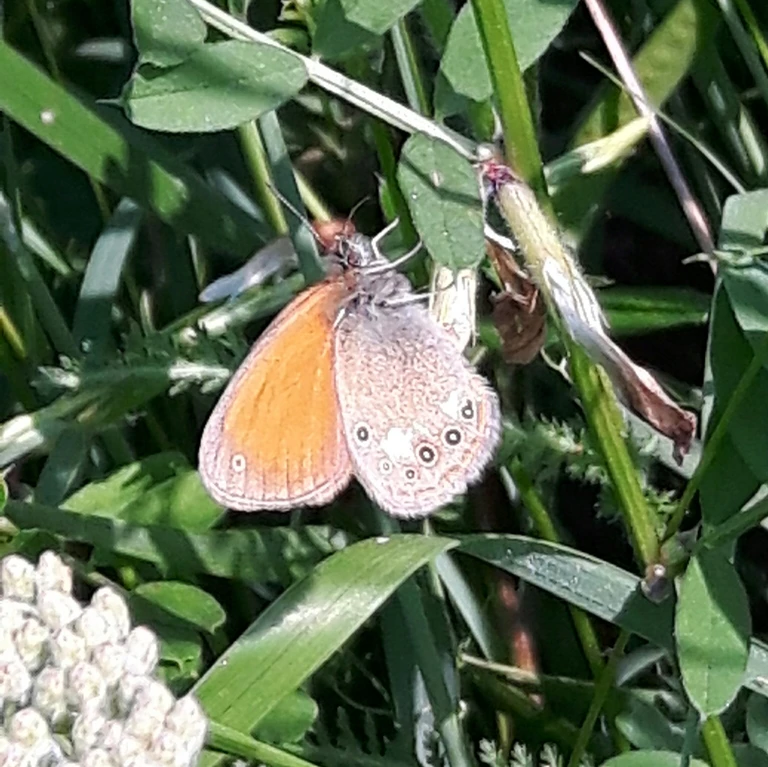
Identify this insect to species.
Coenonympha glycerion (also Coenonympha iphis)
